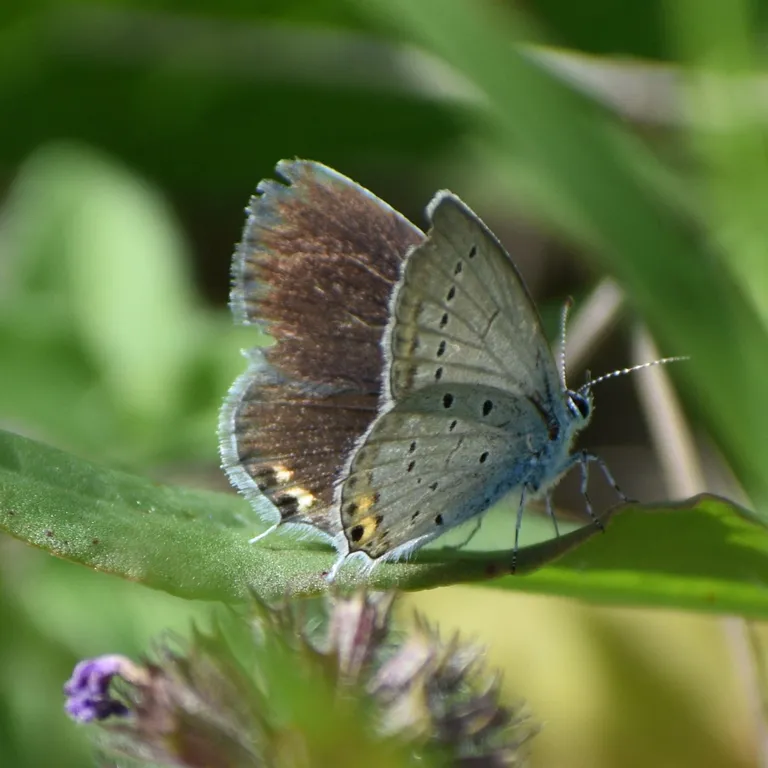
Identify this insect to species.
Cupido argiades (also Elkalyce argiades)
